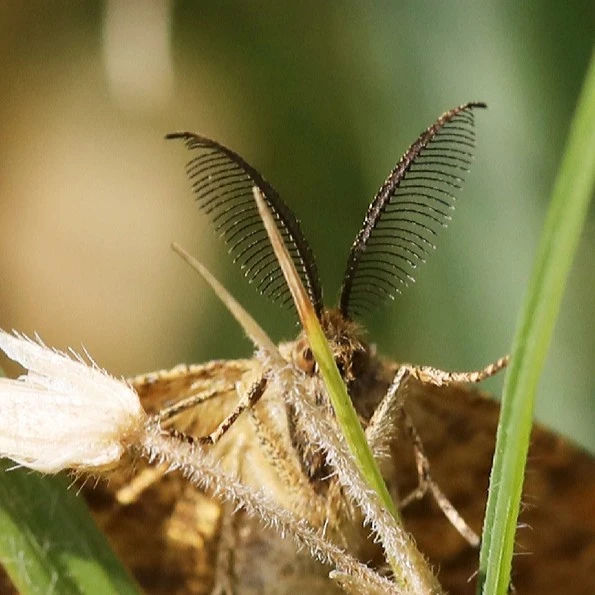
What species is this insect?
Ematurga atomaria
